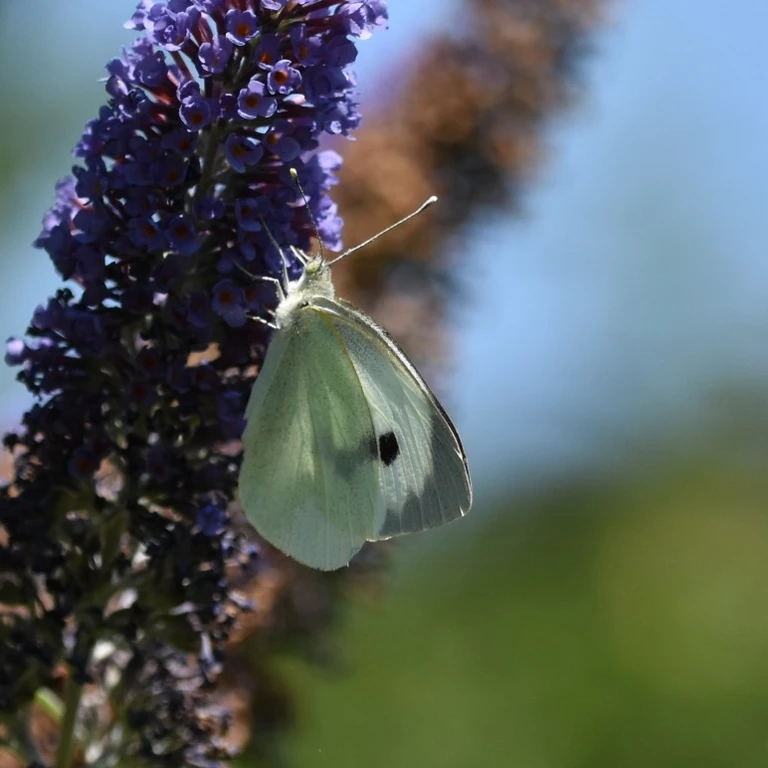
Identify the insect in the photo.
Pieris brassicae
